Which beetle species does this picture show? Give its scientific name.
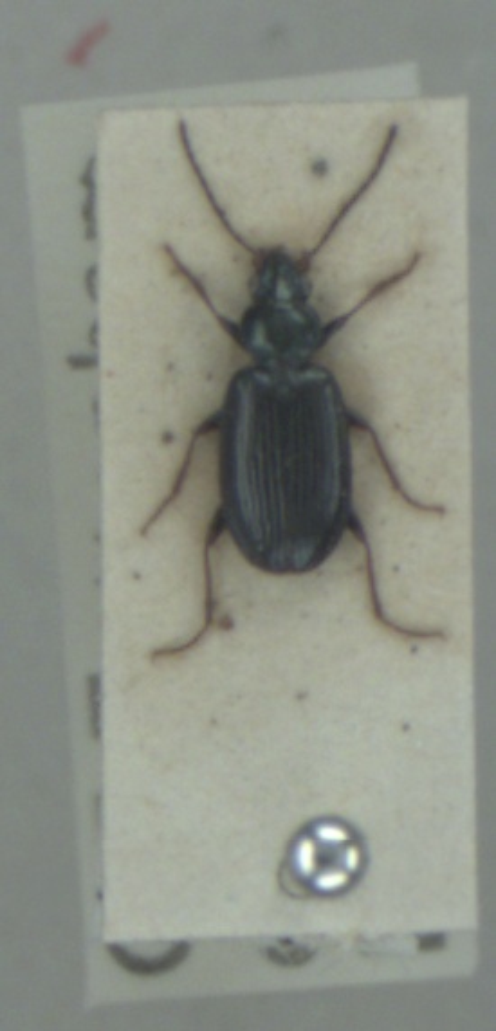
Bembidion atrocaeruleum
